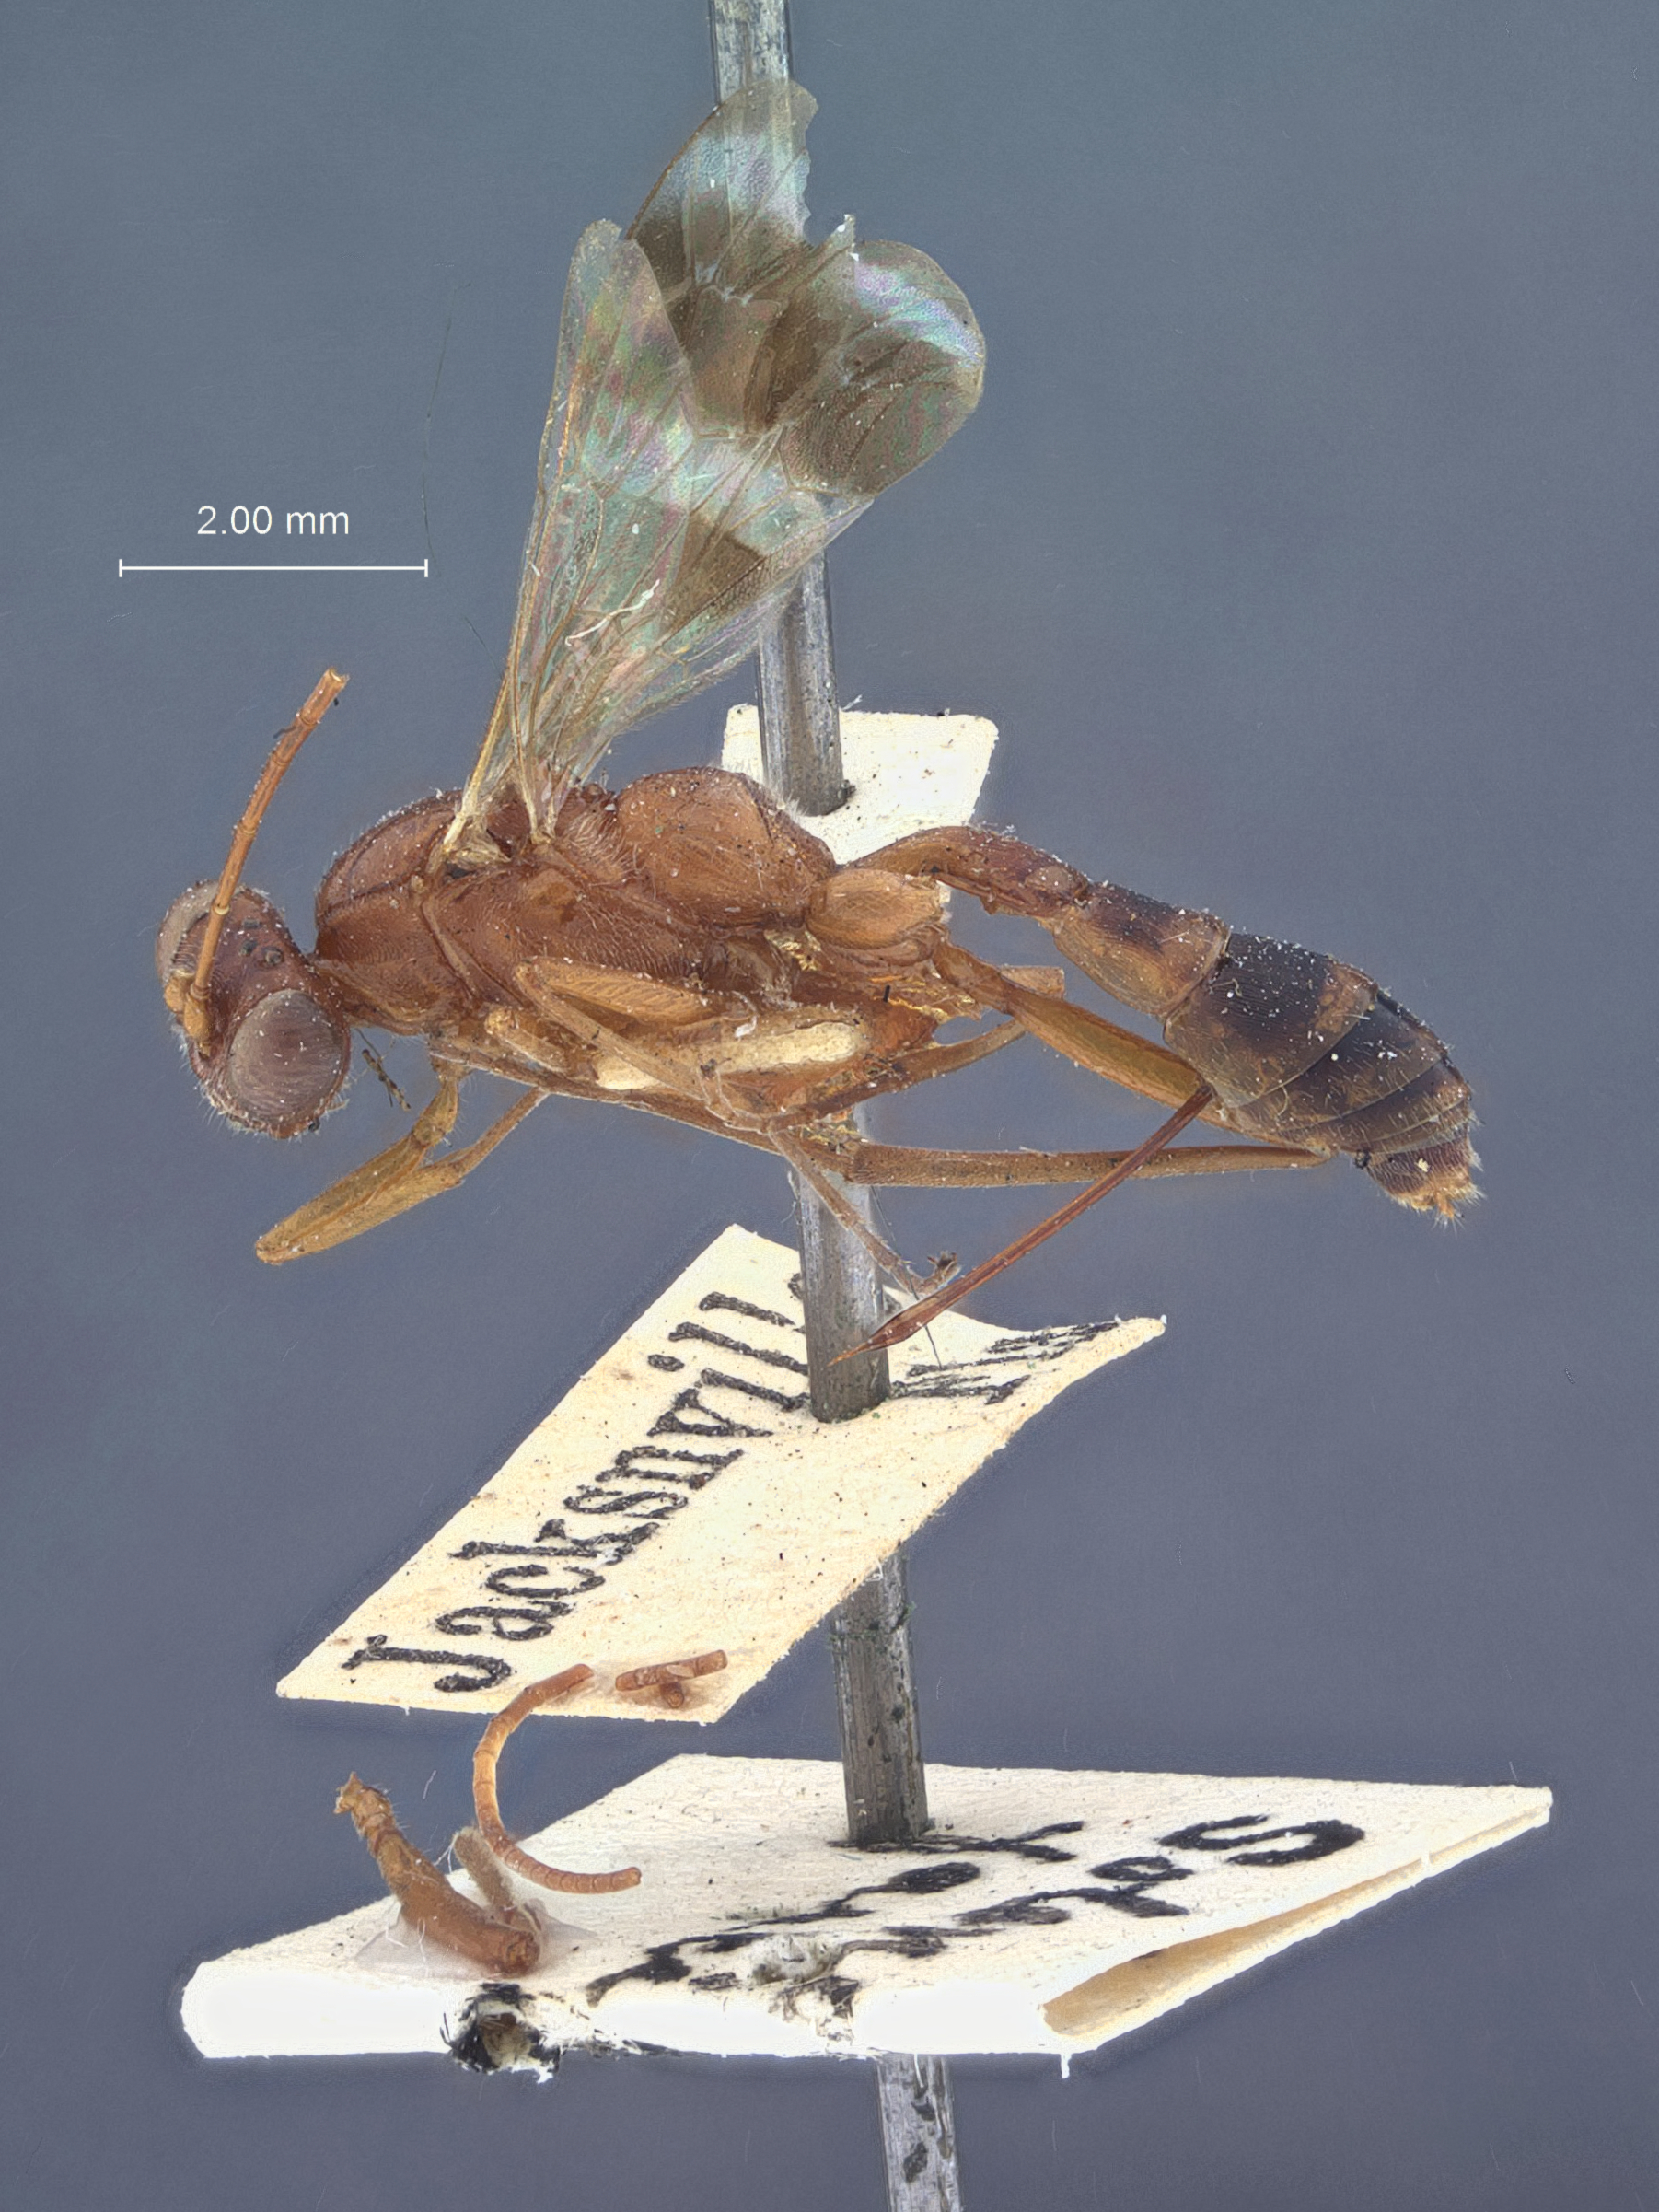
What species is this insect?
Chirotica tenuis
